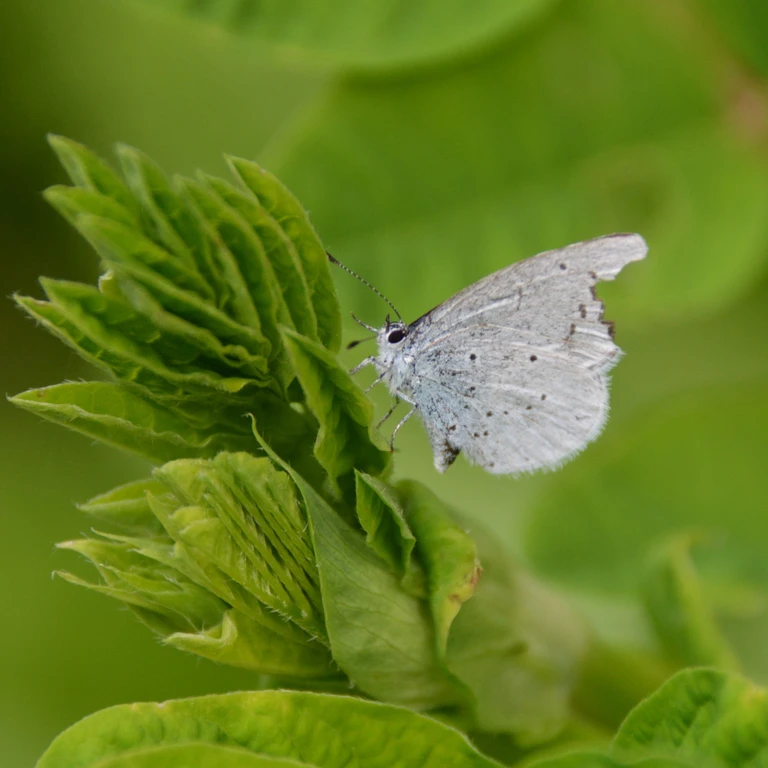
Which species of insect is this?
Celastrina argiolus
